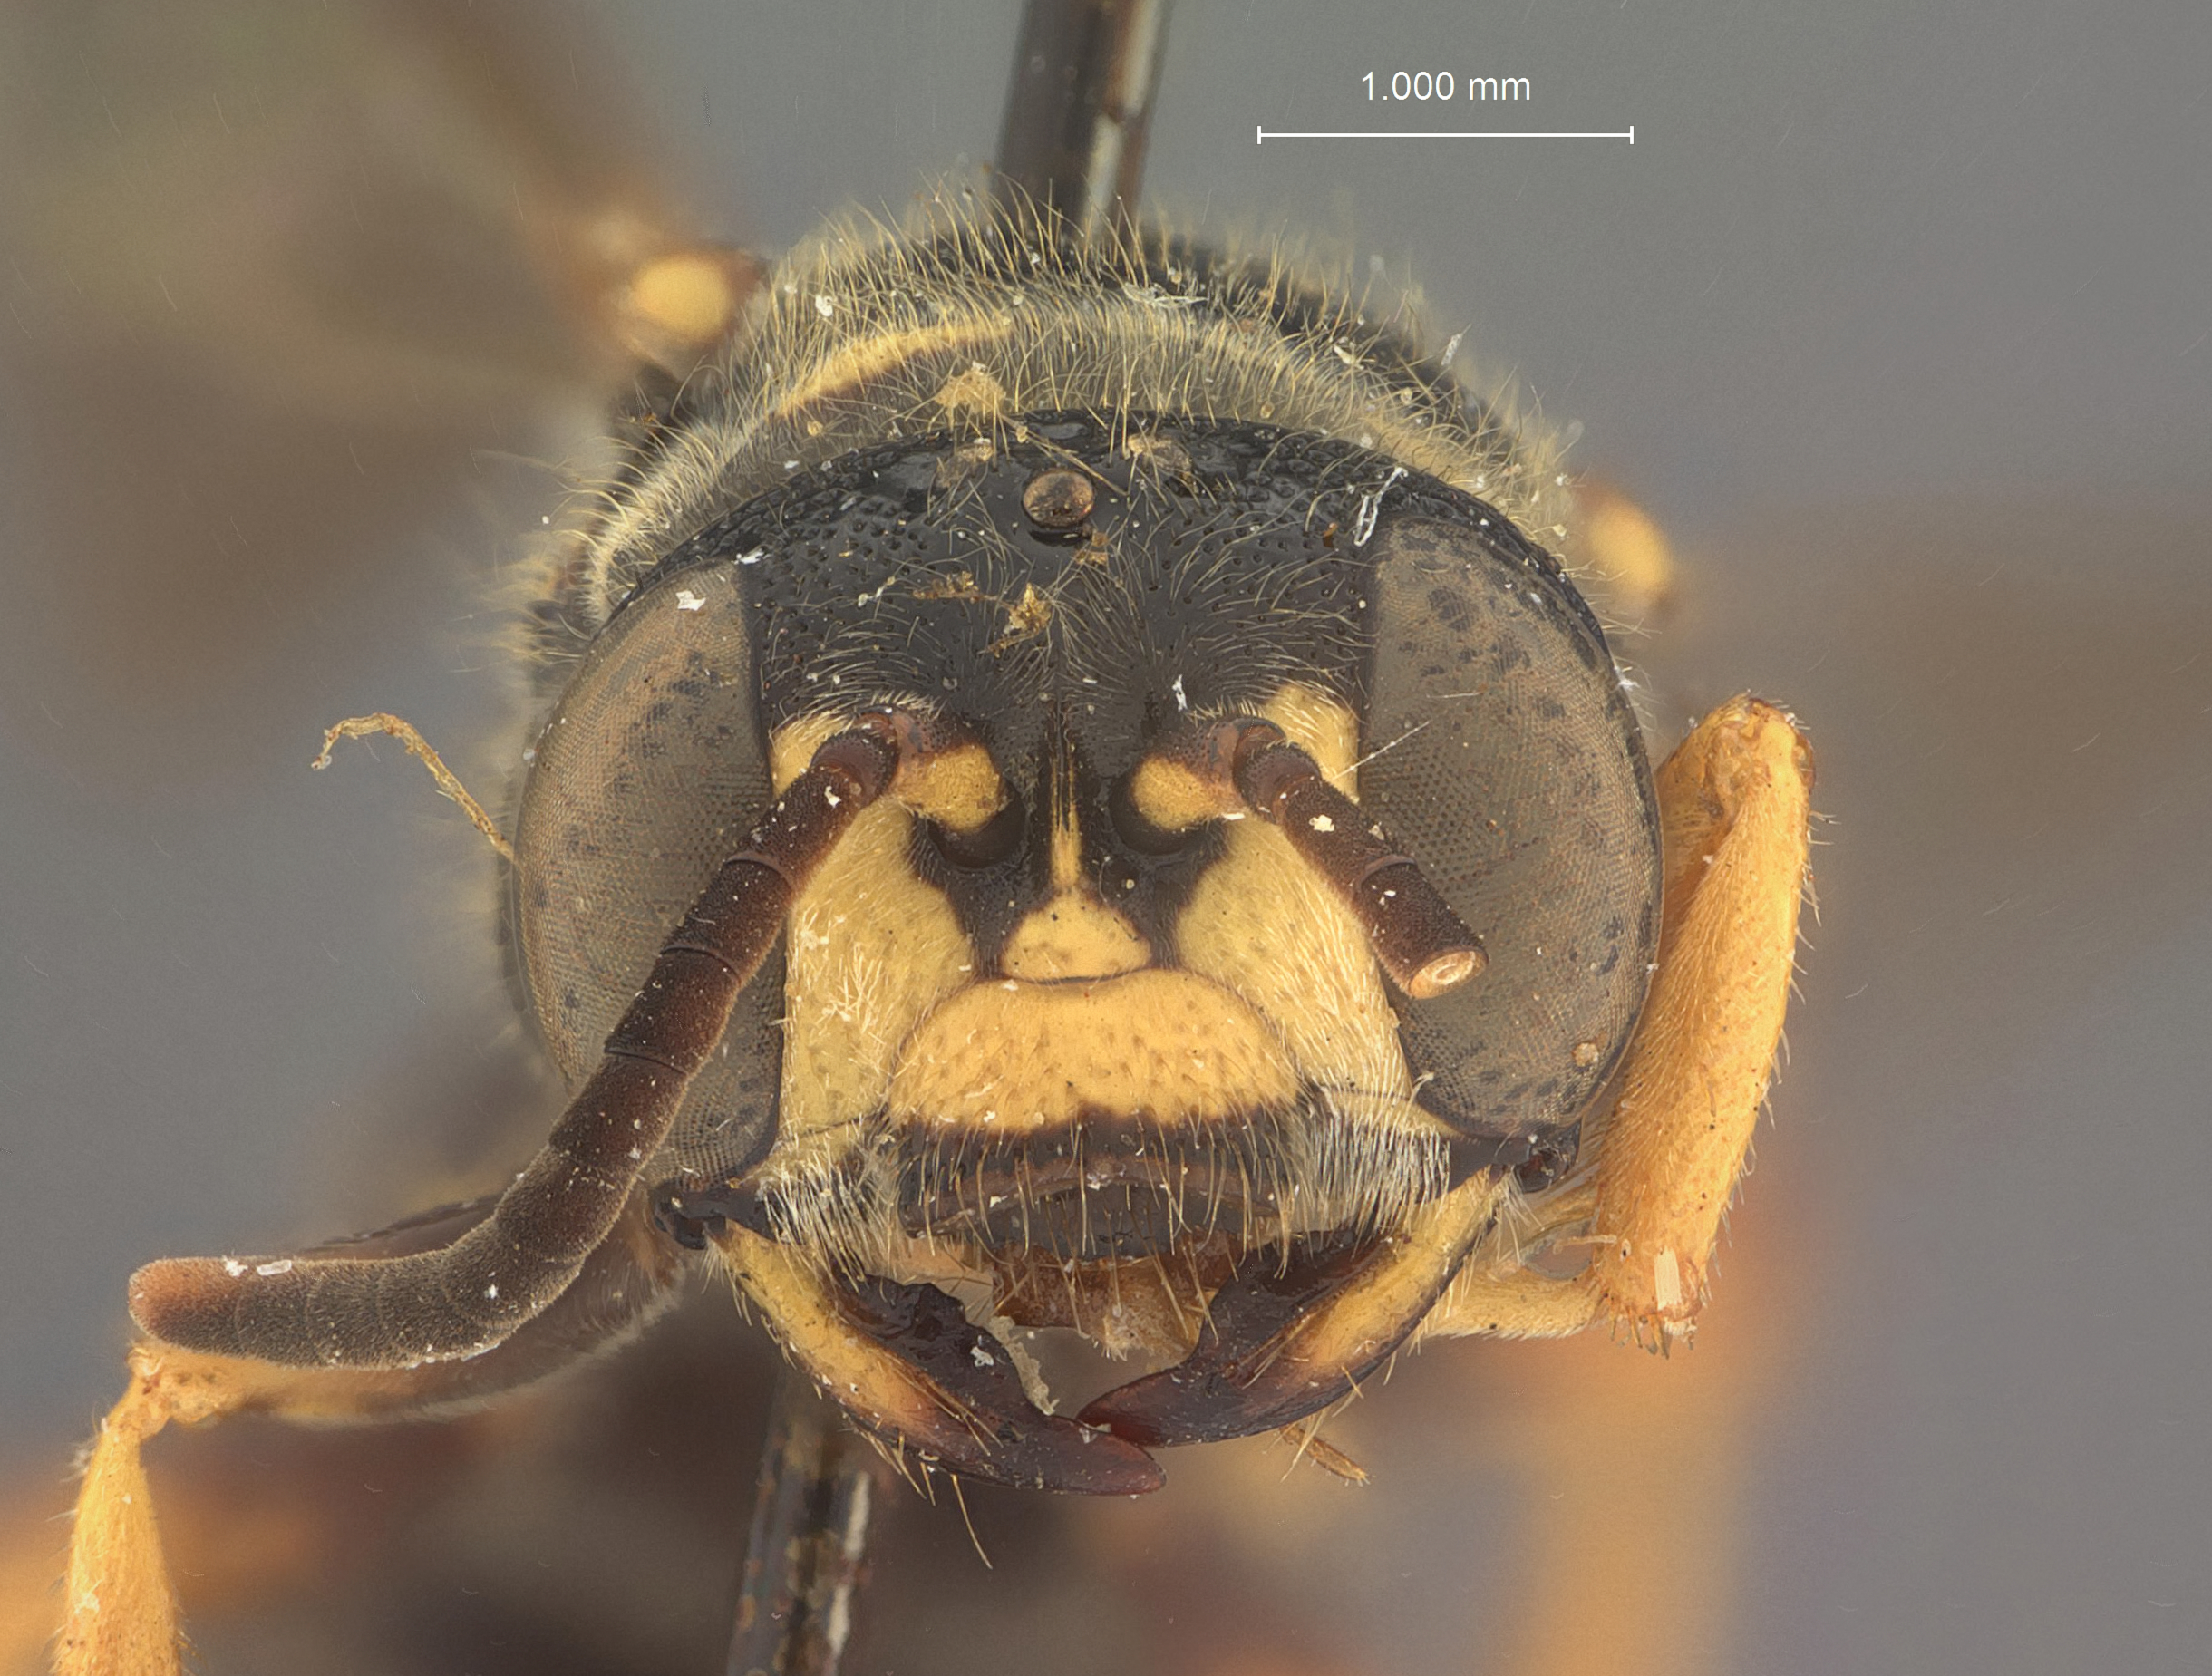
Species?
Cerceris mandibularis
